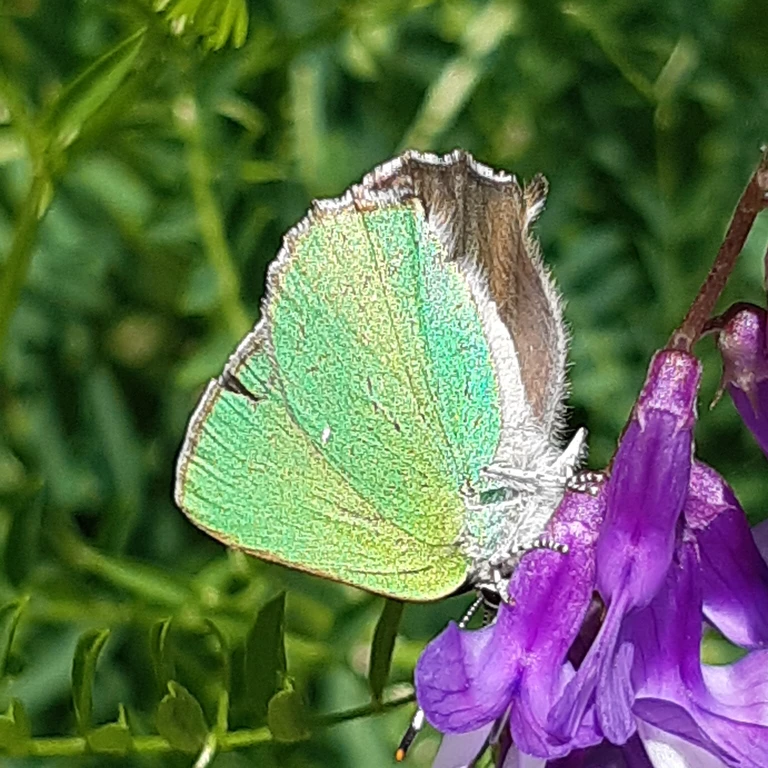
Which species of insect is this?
Callophrys rubi
